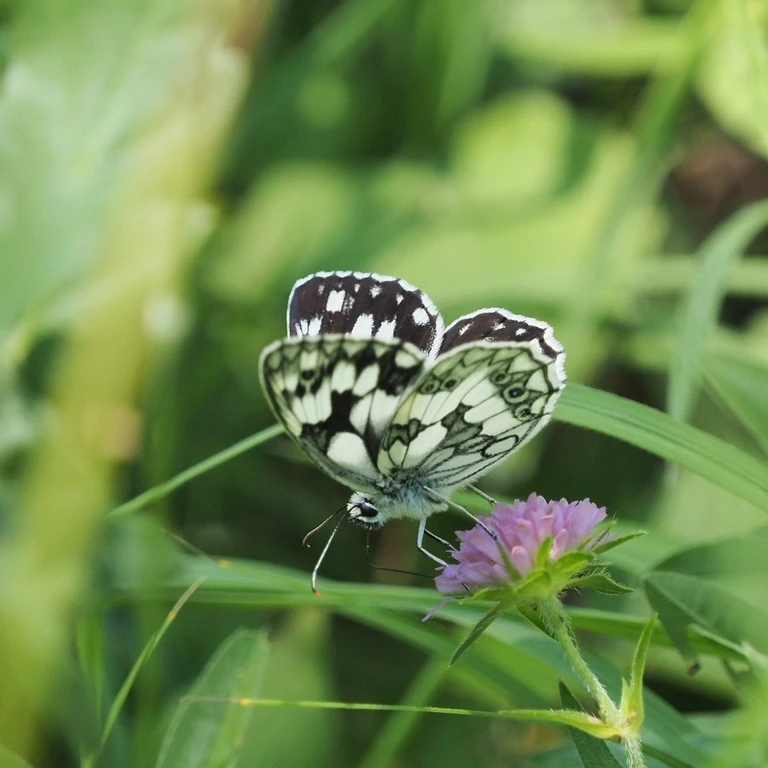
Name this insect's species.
Melanargia galathea
